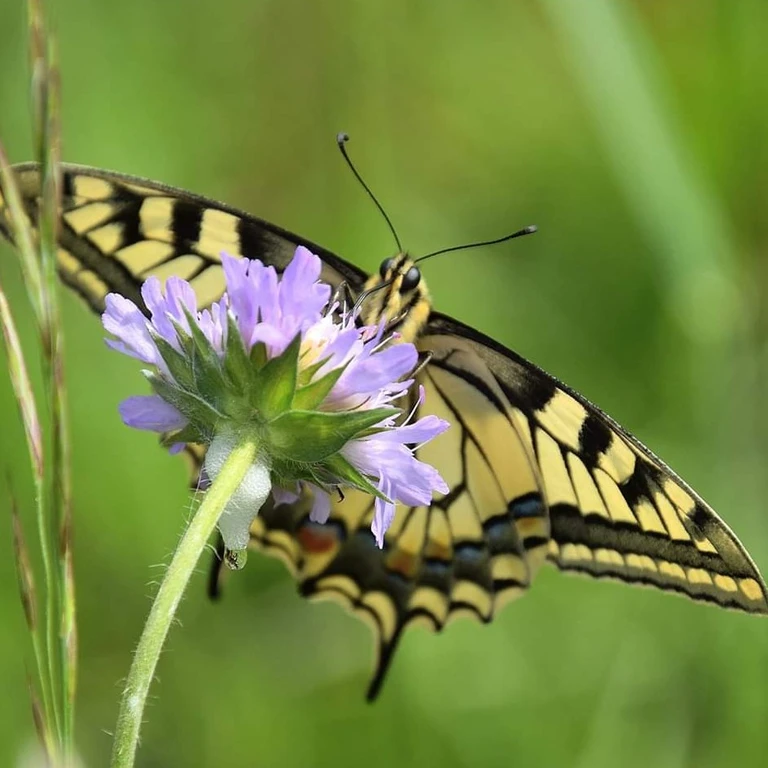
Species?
Papilio machaon
